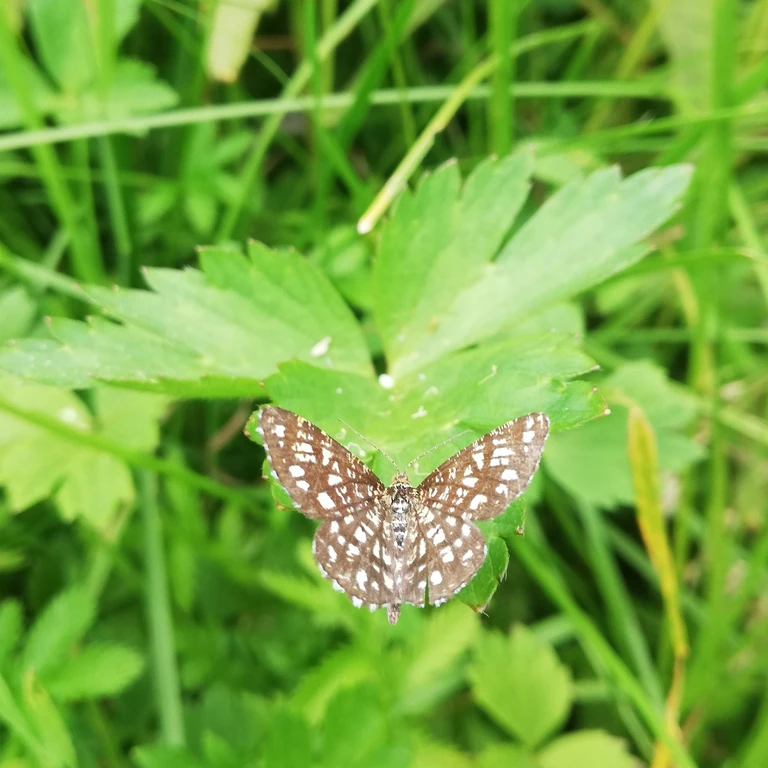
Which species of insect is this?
Chiasmia clathrata
